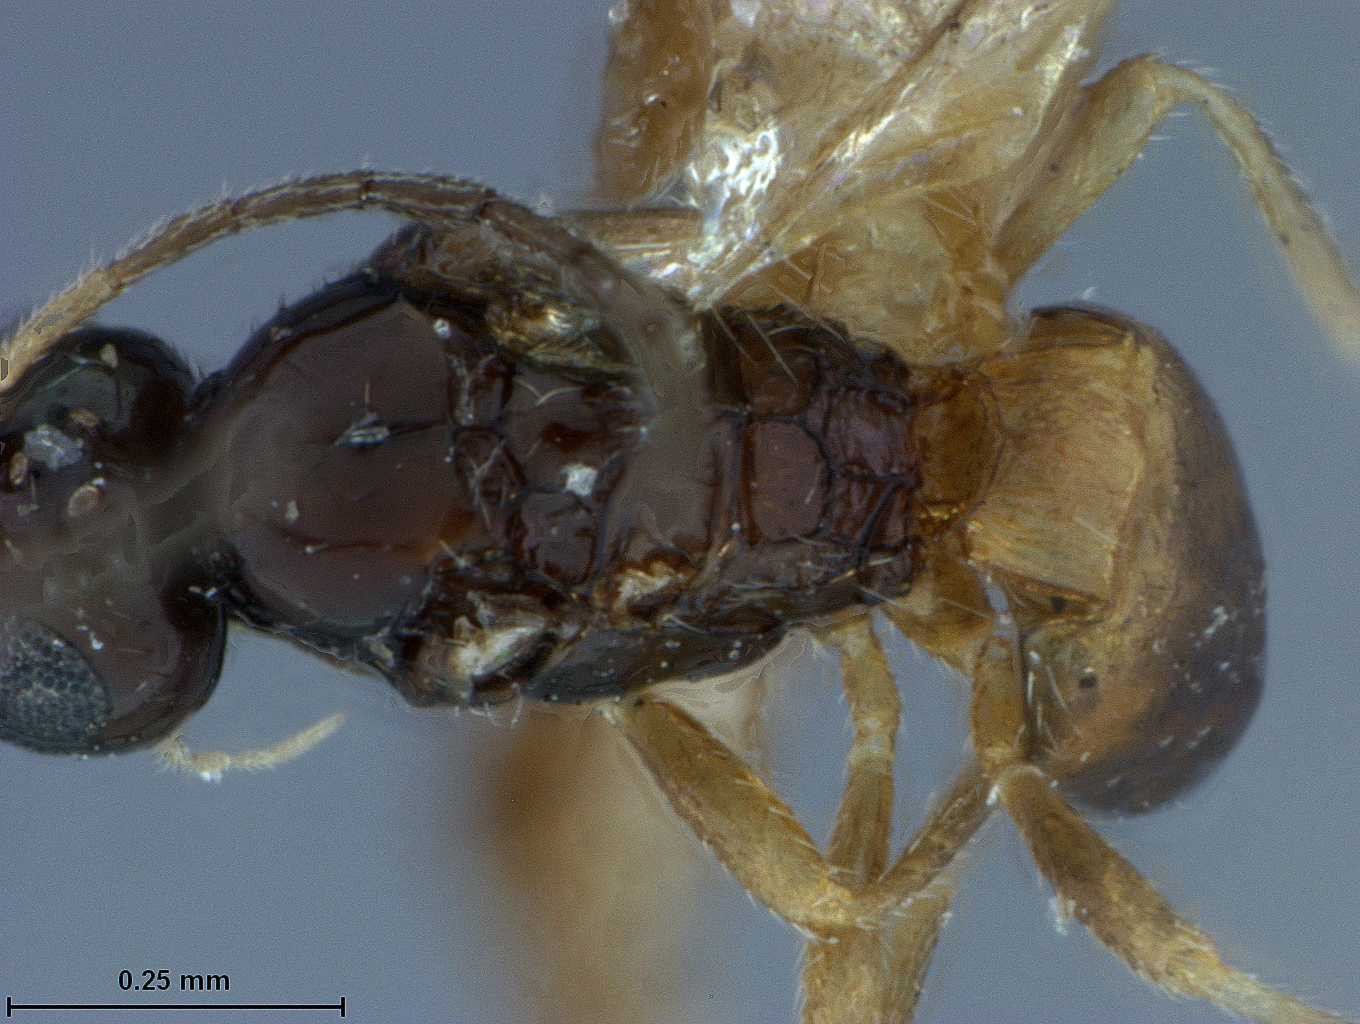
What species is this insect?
Episigalphus minutessimus
